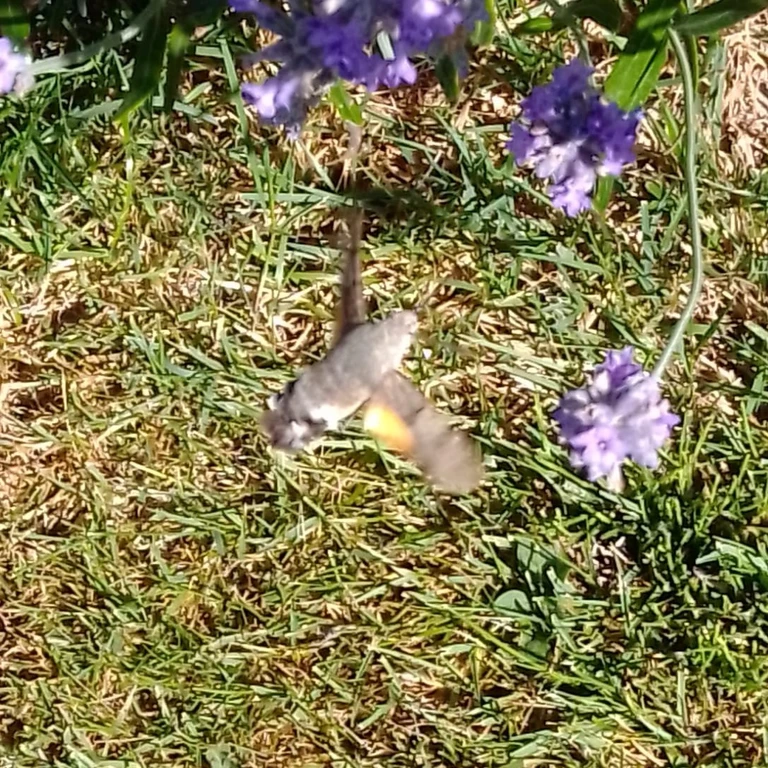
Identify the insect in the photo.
Macroglossum stellatarum
